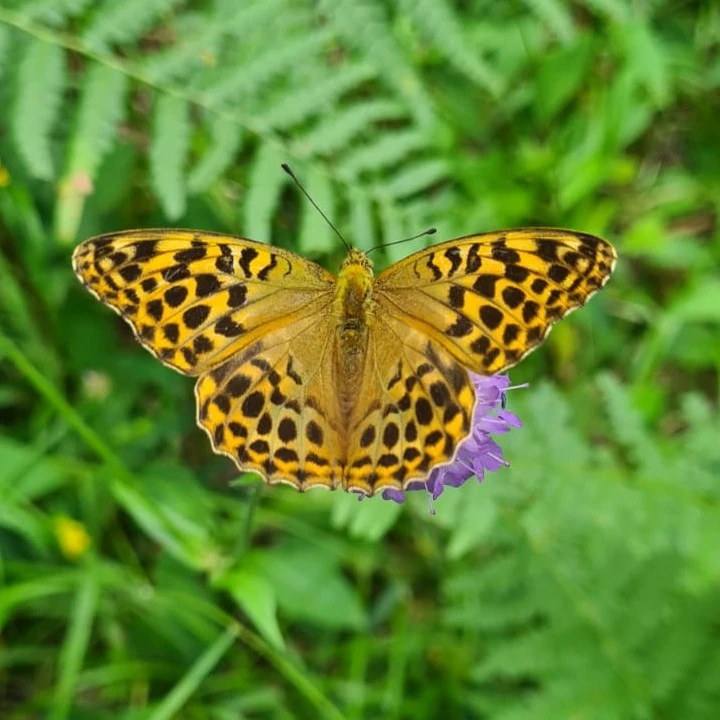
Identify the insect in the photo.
Argynnis paphia
